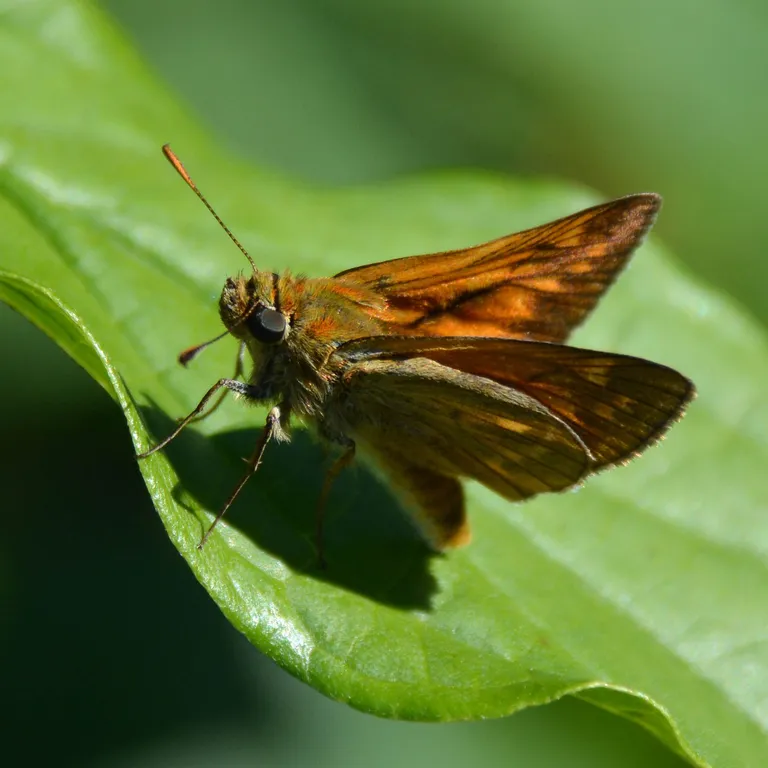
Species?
Ochlodes sylvanus (also Ochlodes venata)
